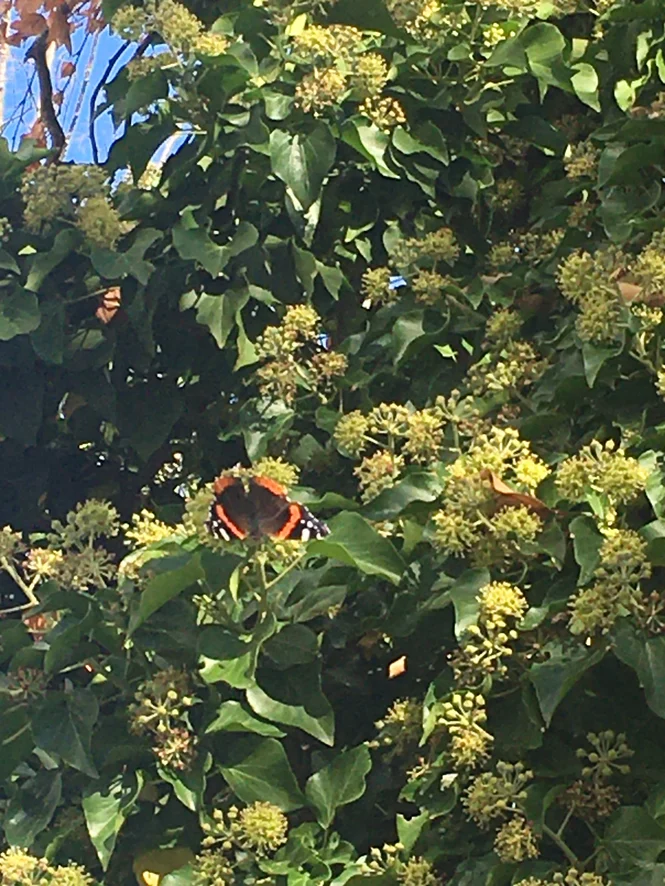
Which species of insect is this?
Vanessa atalanta
